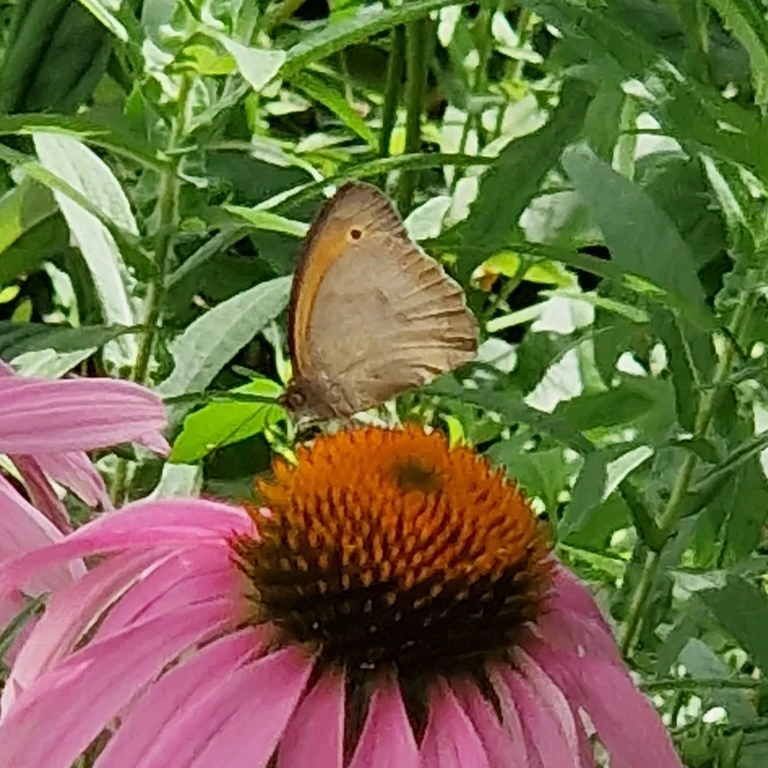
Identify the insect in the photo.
Maniola jurtina
